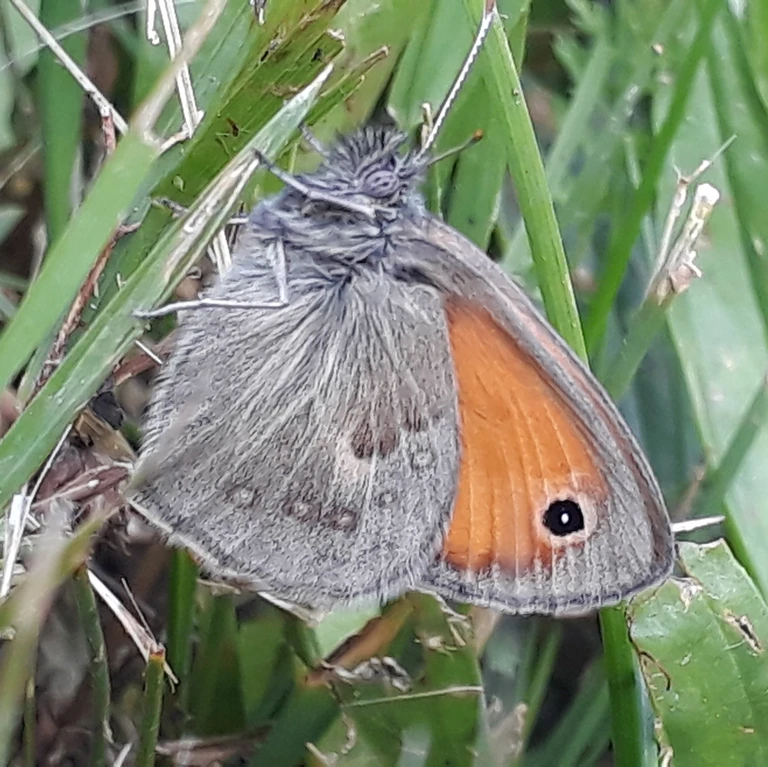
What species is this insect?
Coenonympha pamphilus
